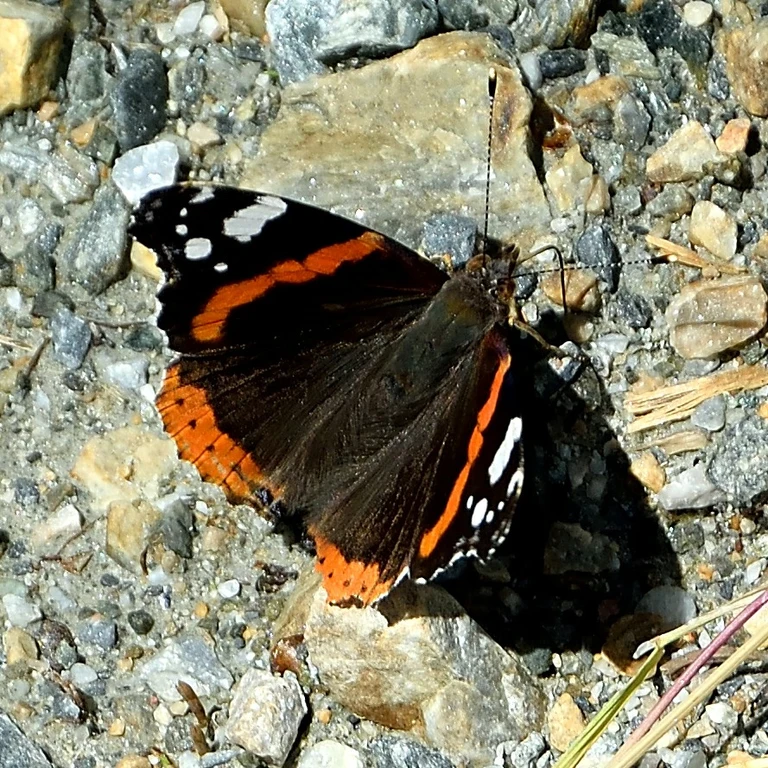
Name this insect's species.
Vanessa atalanta
